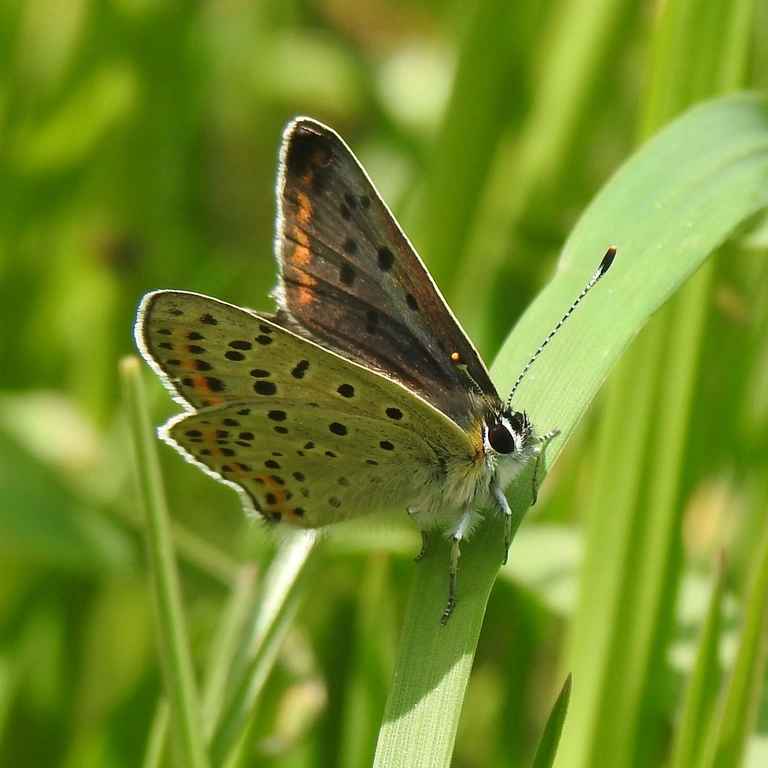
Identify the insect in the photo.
Lycaena tityrus (also Loweia tityrus)
